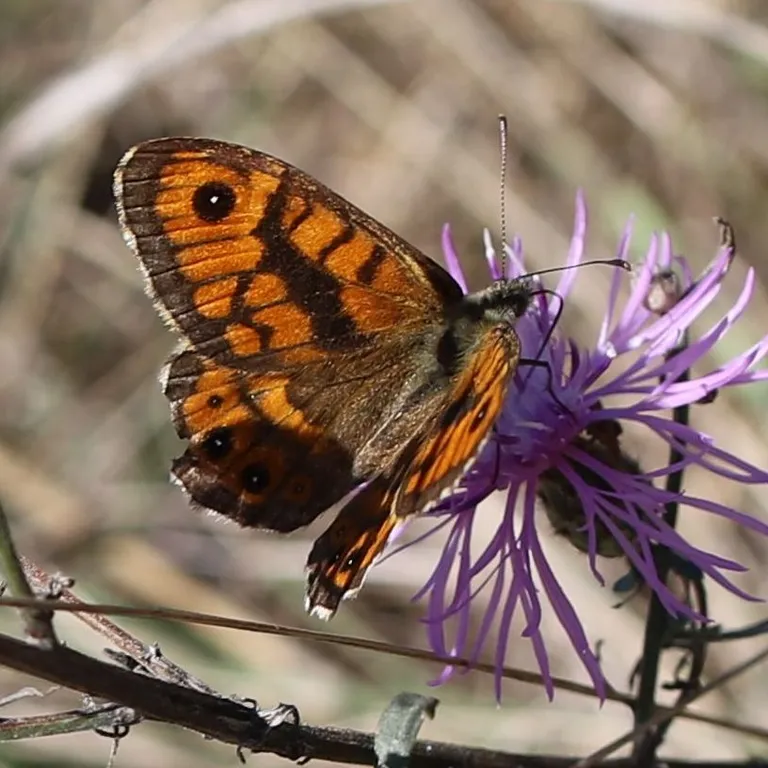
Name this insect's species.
Lasiommata megera (also Pararge megera)
